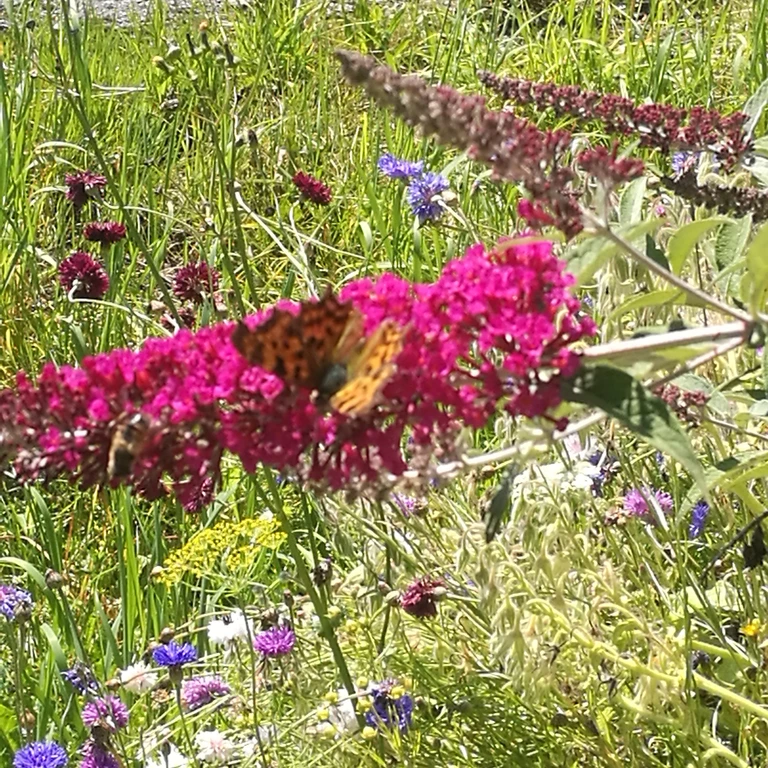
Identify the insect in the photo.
Polygonia c-album
